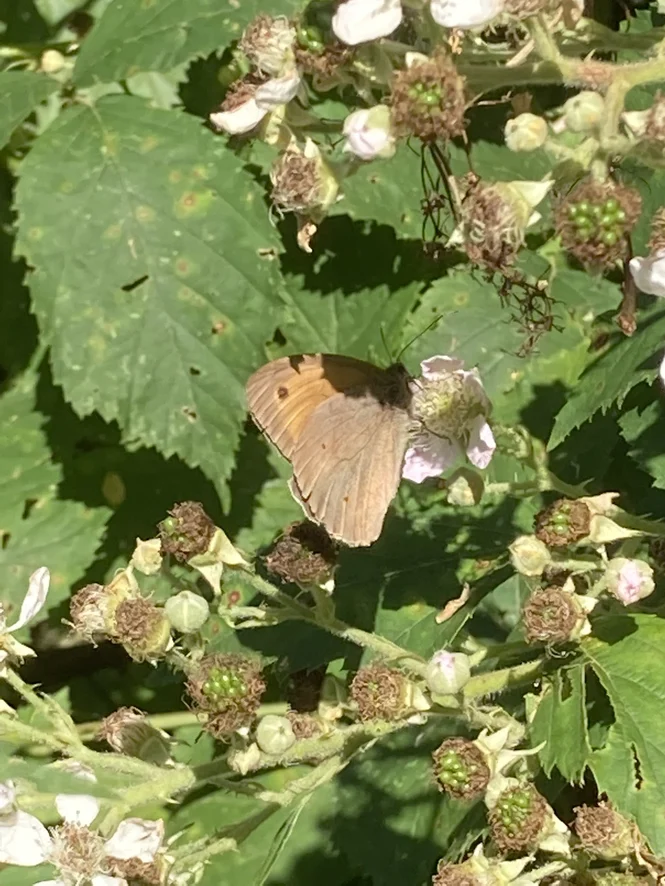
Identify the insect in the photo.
Maniola jurtina
